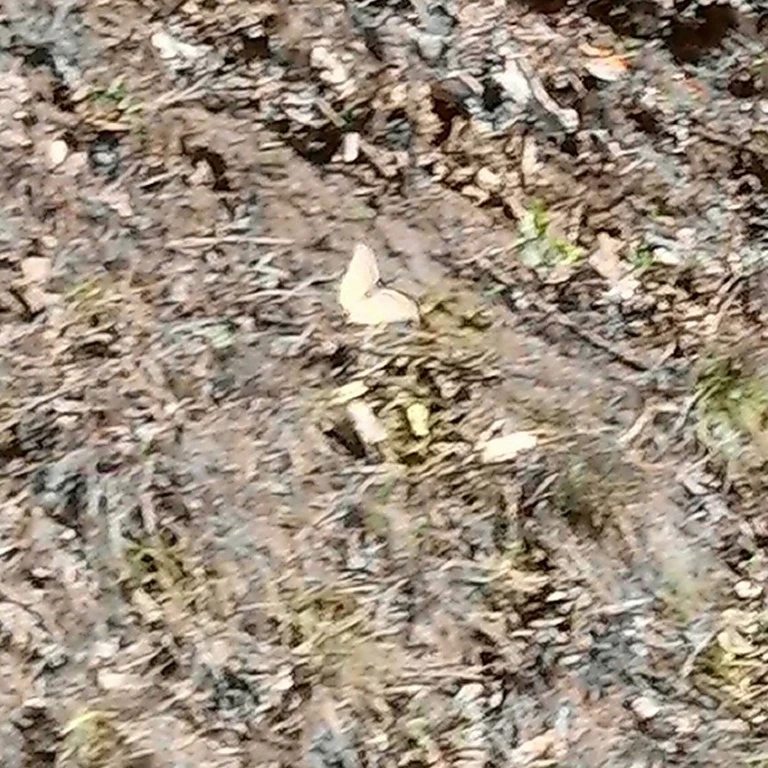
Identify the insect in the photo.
Gonepteryx rhamni
